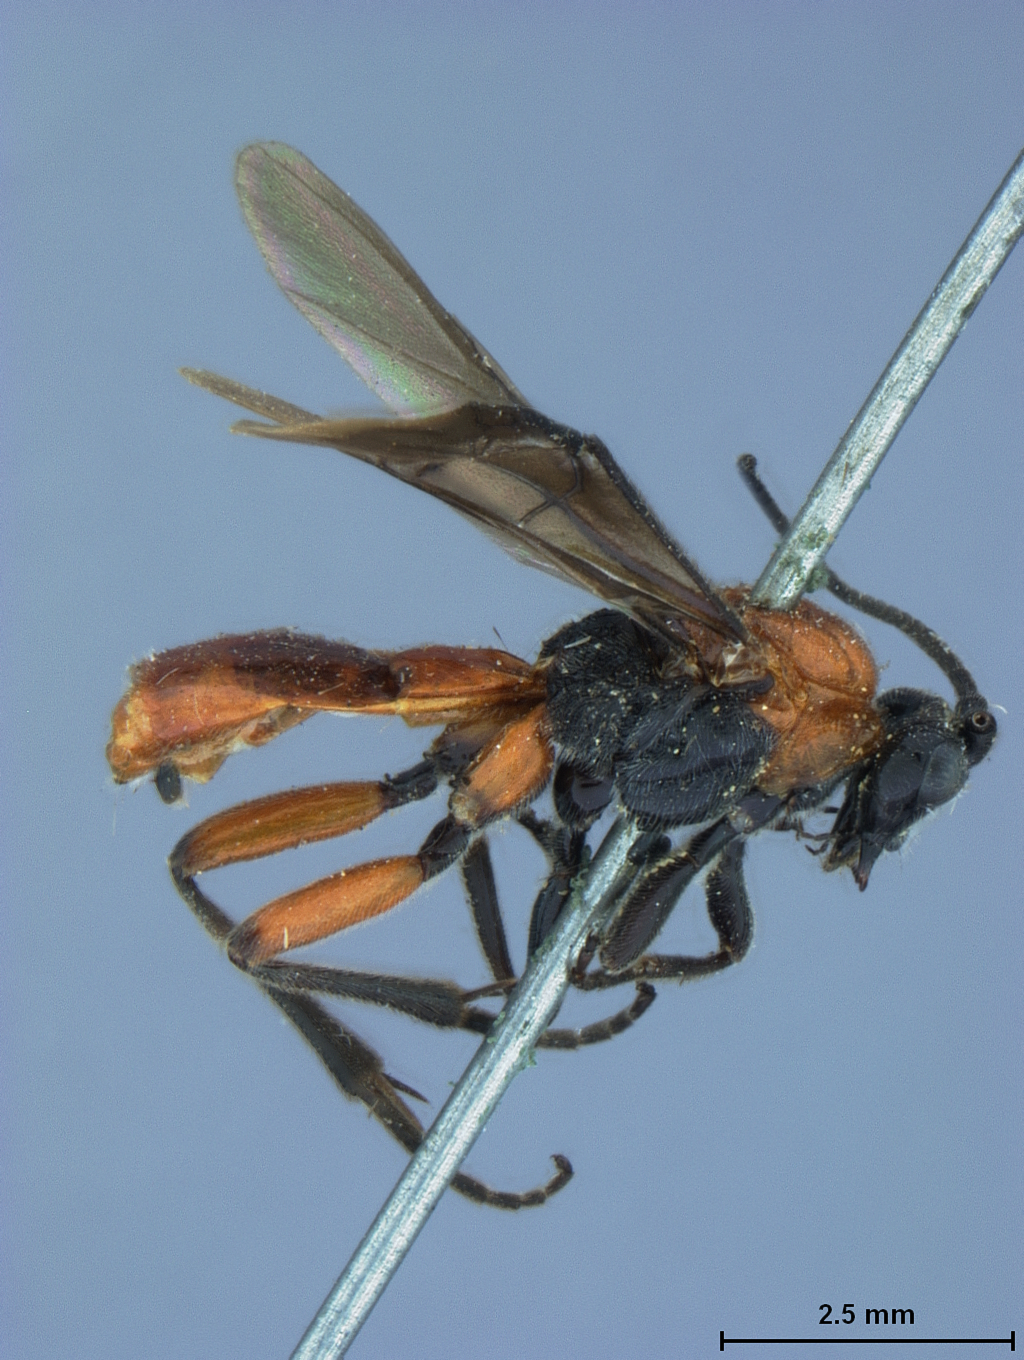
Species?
Orgilis rileyi
